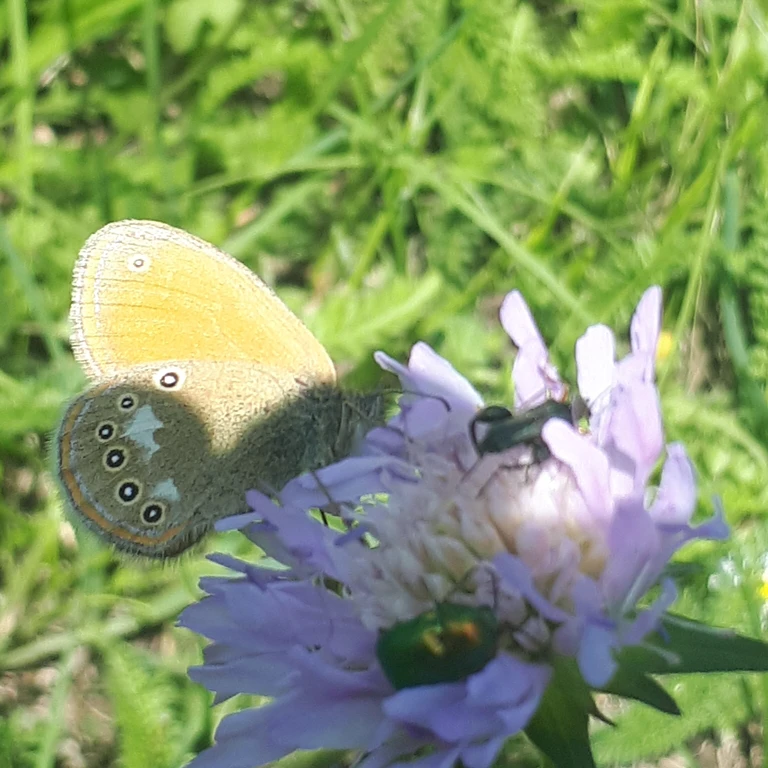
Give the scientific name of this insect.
Coenonympha glycerion (also Coenonympha iphis)
